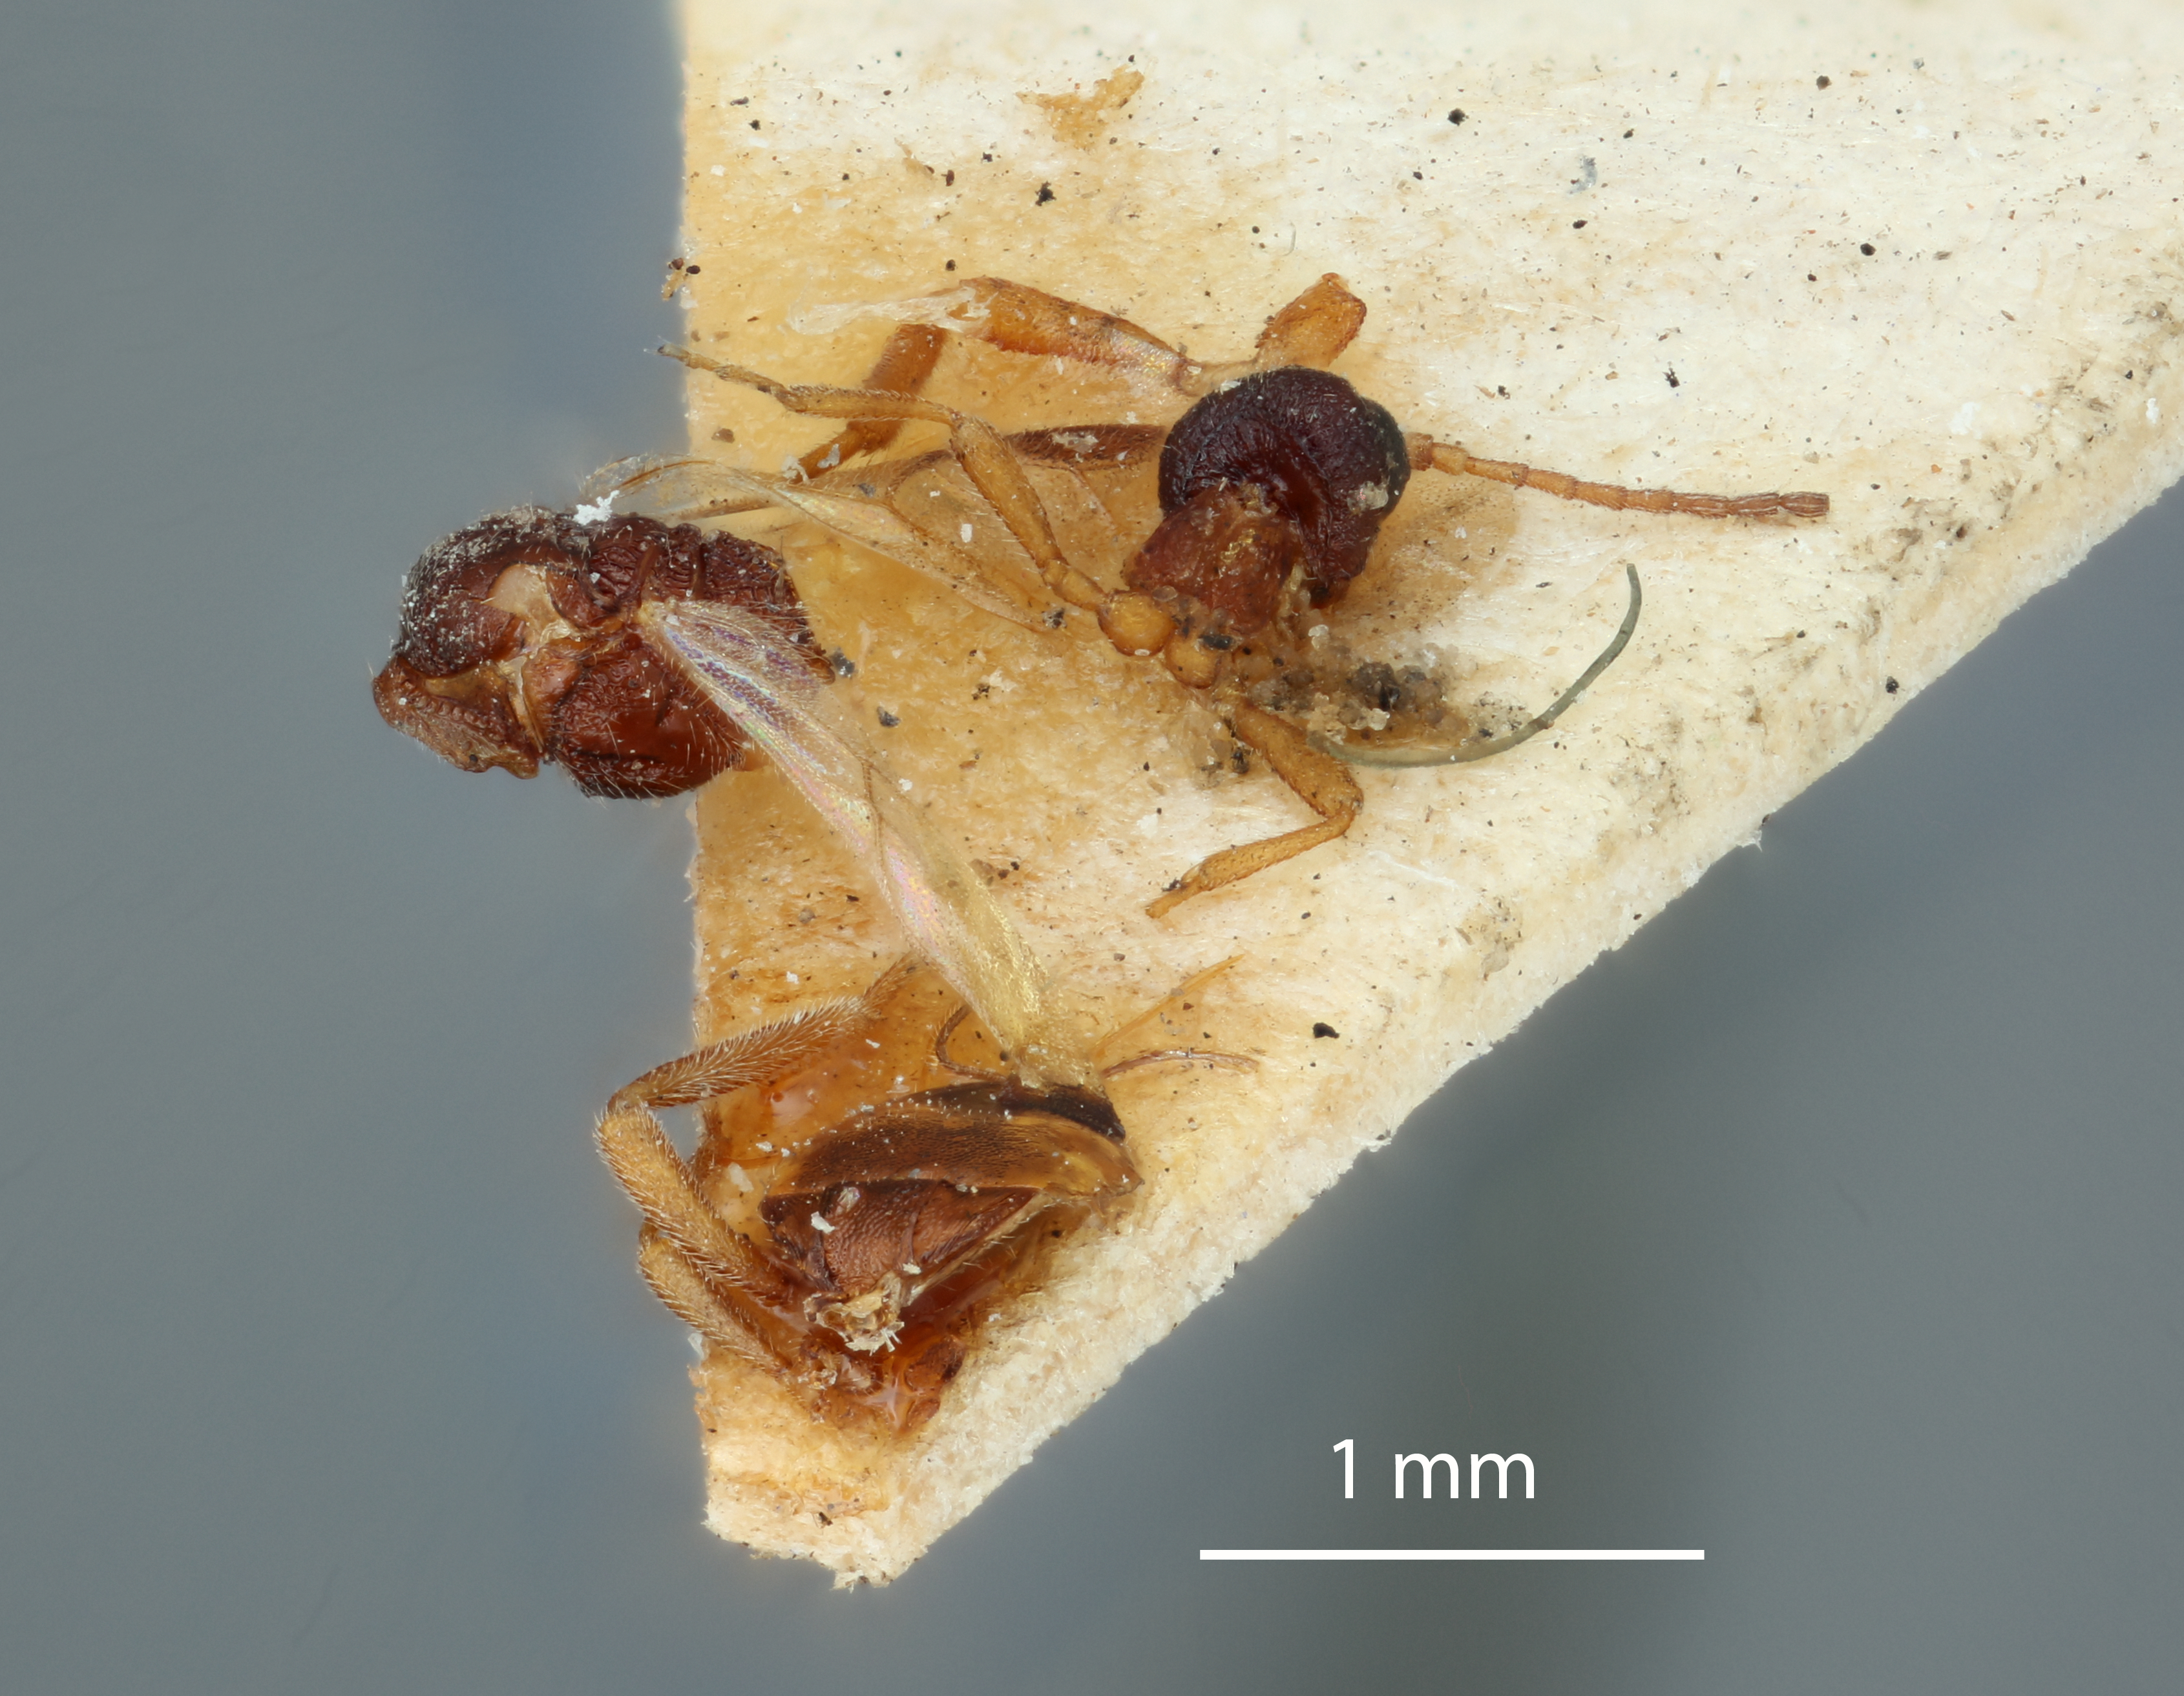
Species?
Chrymulus terminalis
